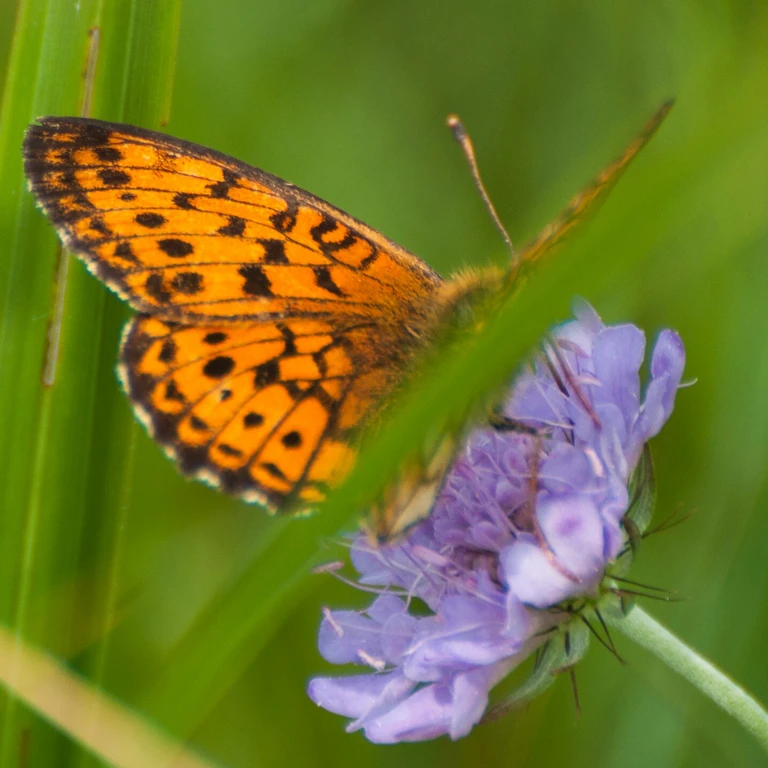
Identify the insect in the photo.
Brenthis ino
